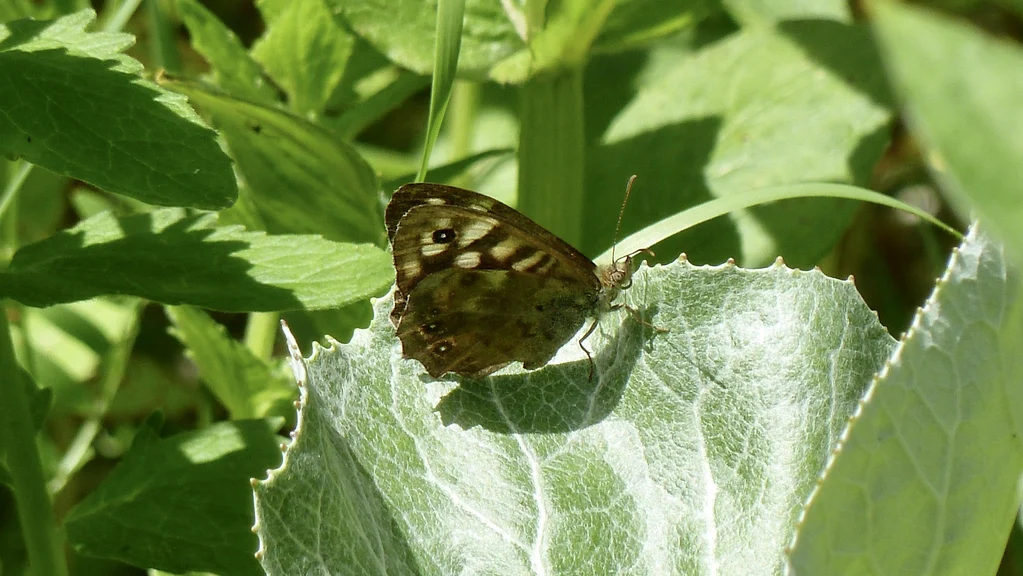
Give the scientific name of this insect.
Pararge aegeria
